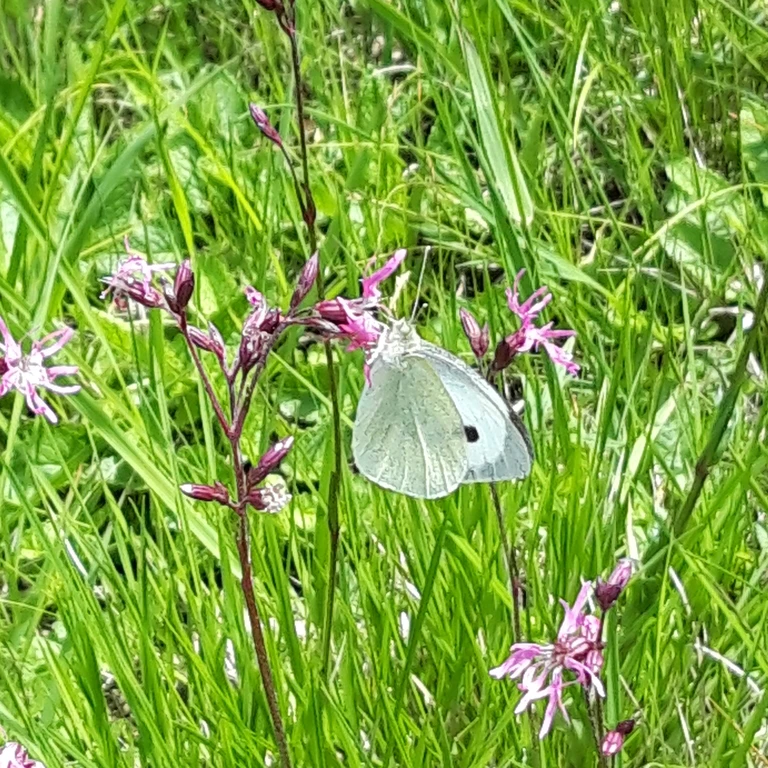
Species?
Pieris brassicae
